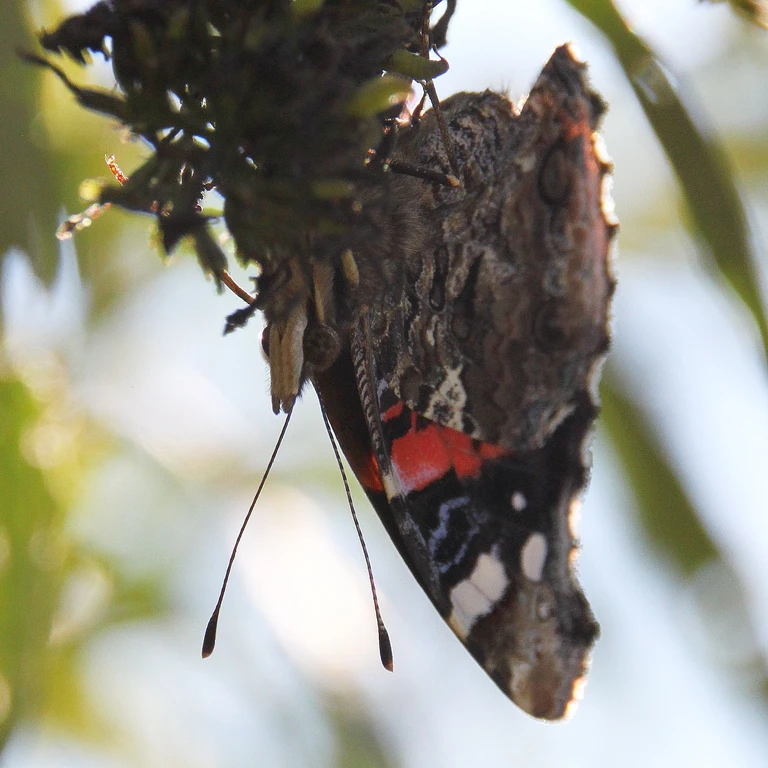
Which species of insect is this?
Vanessa atalanta
